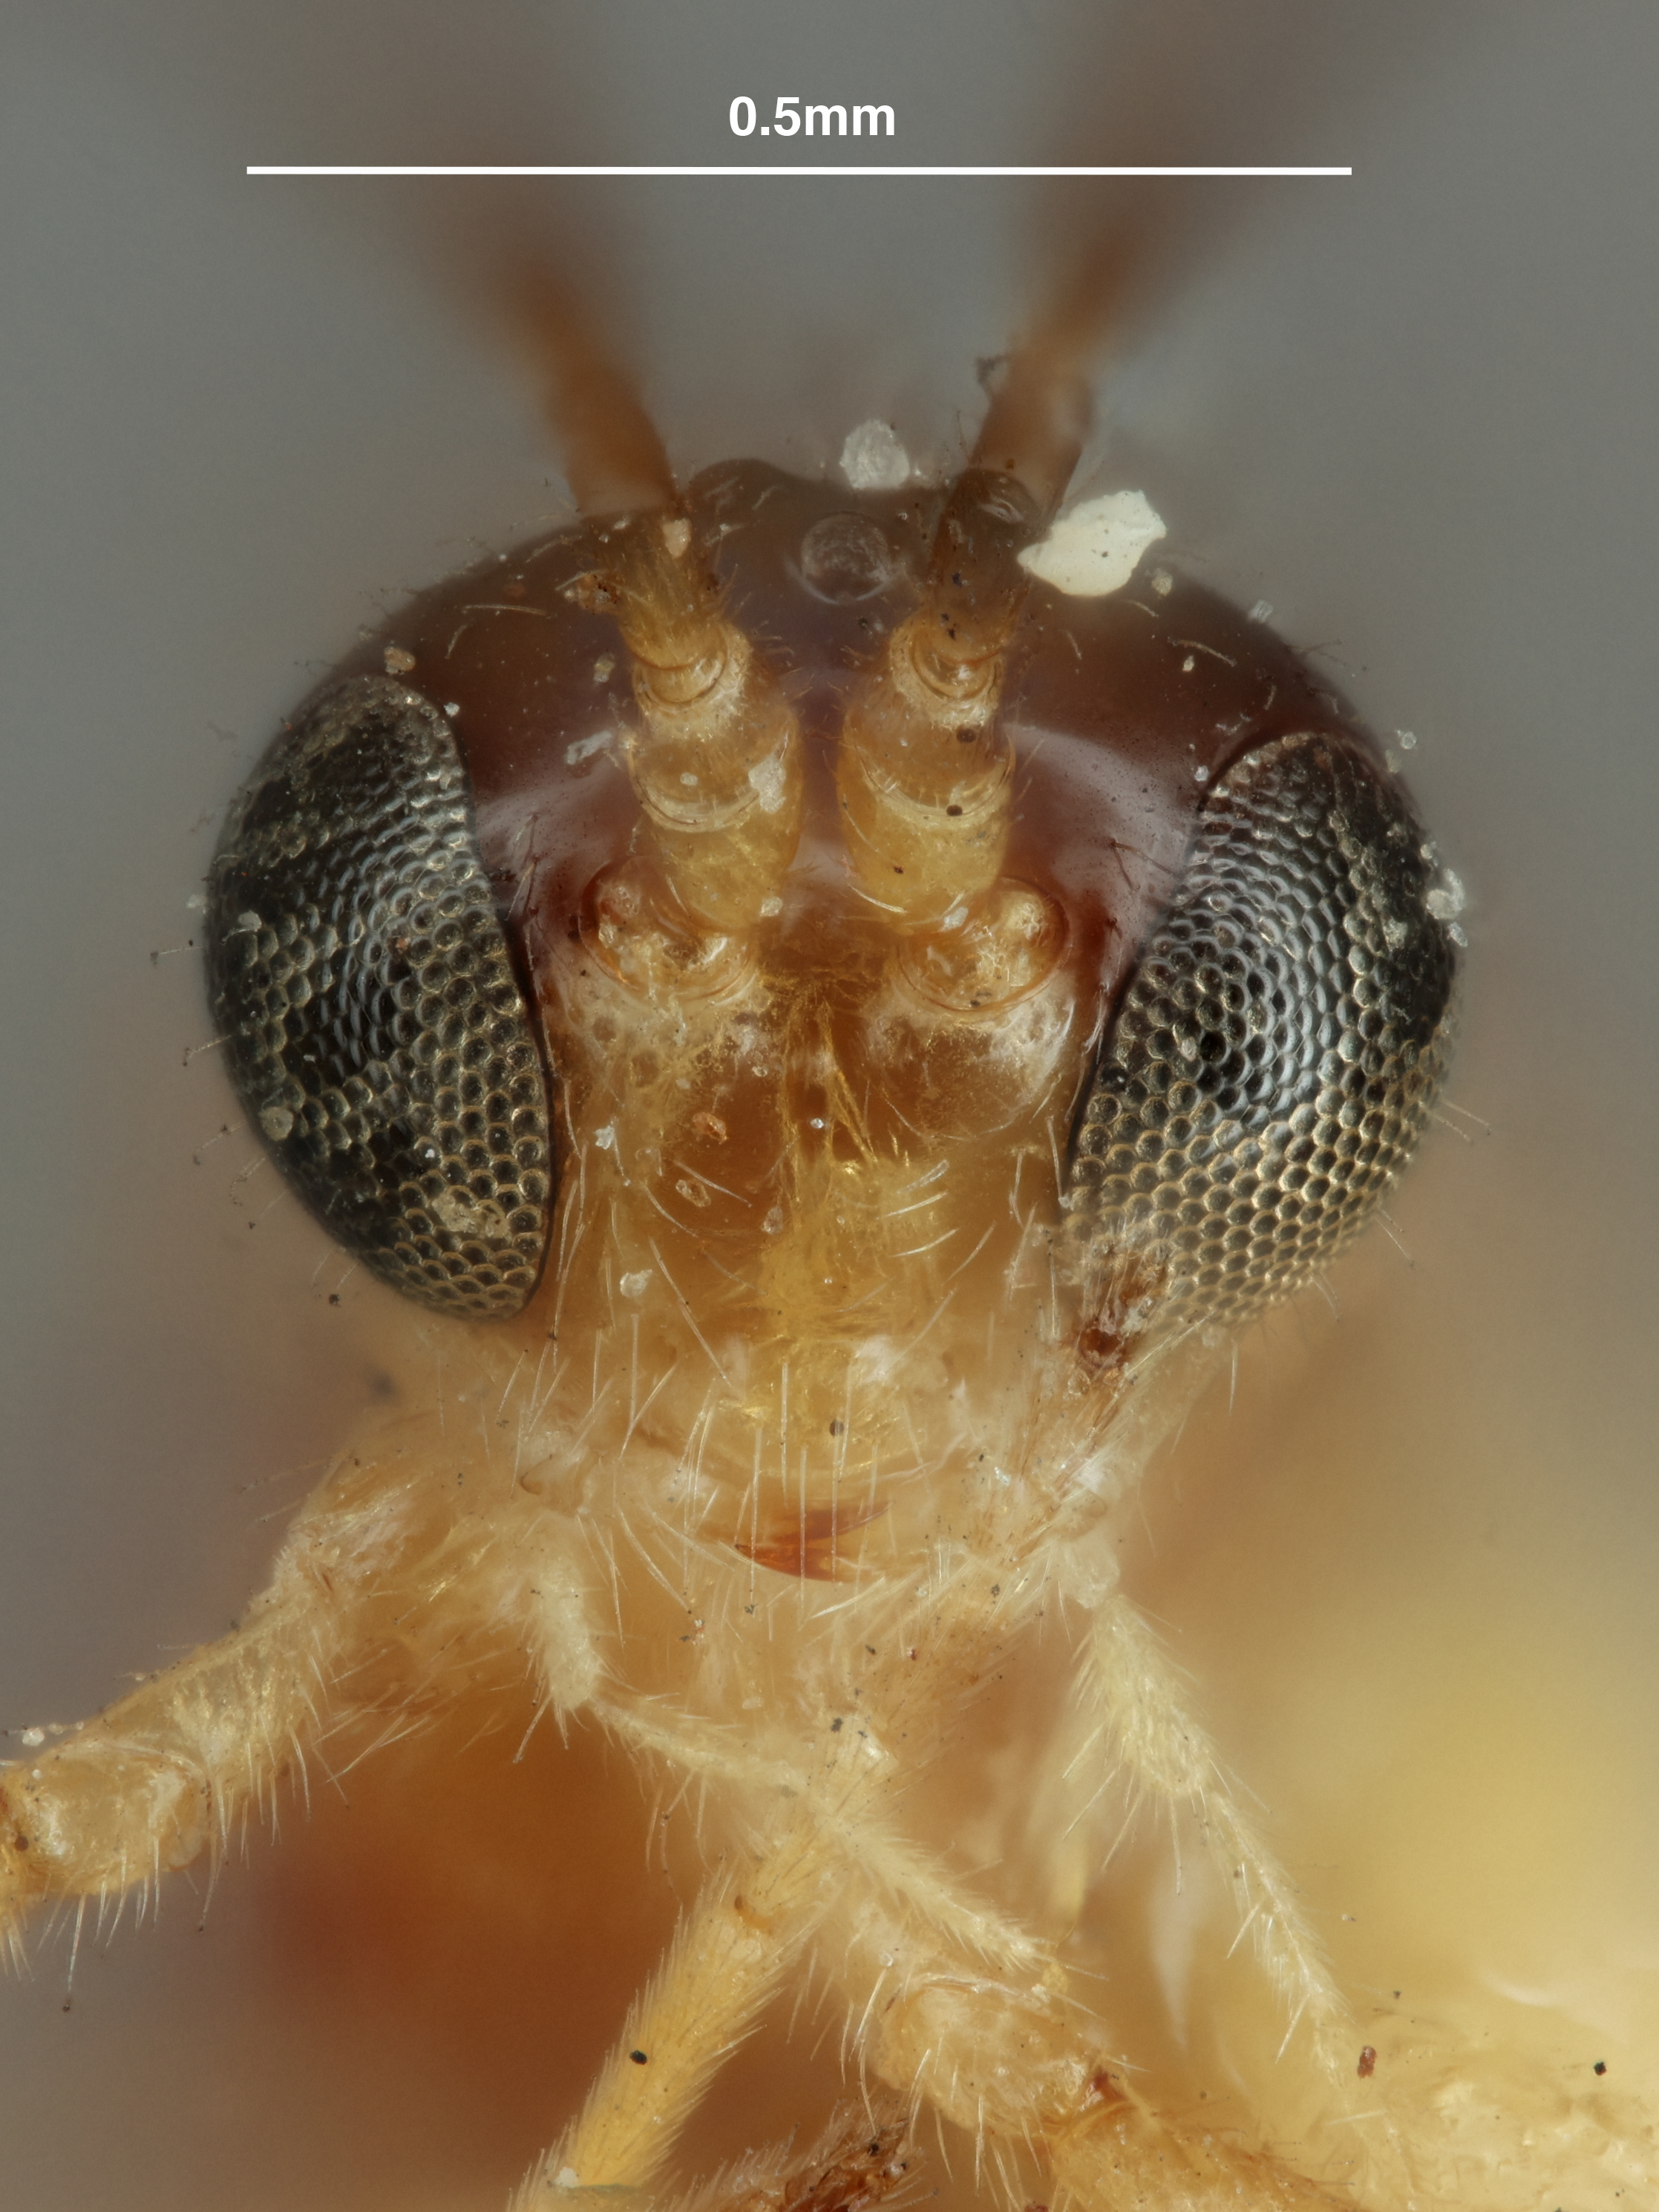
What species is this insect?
Aphidius pisivorus
